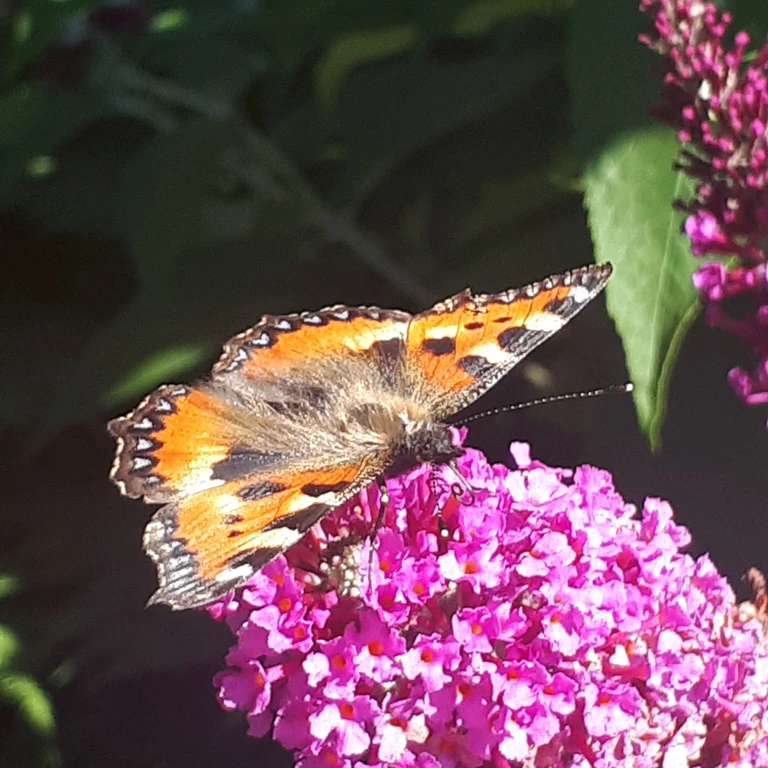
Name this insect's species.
Aglais urticae
